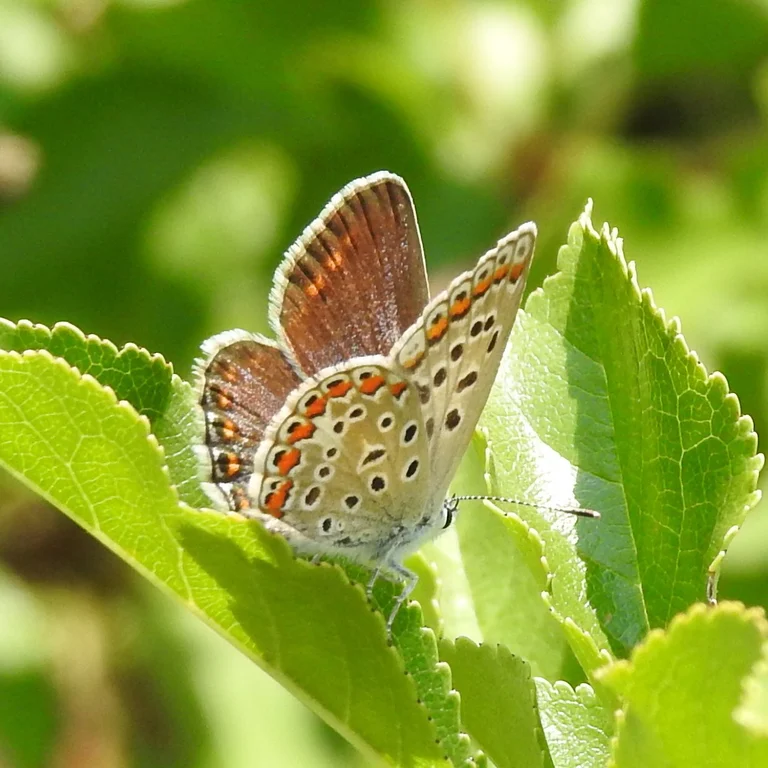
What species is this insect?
Polyommatus icarus
